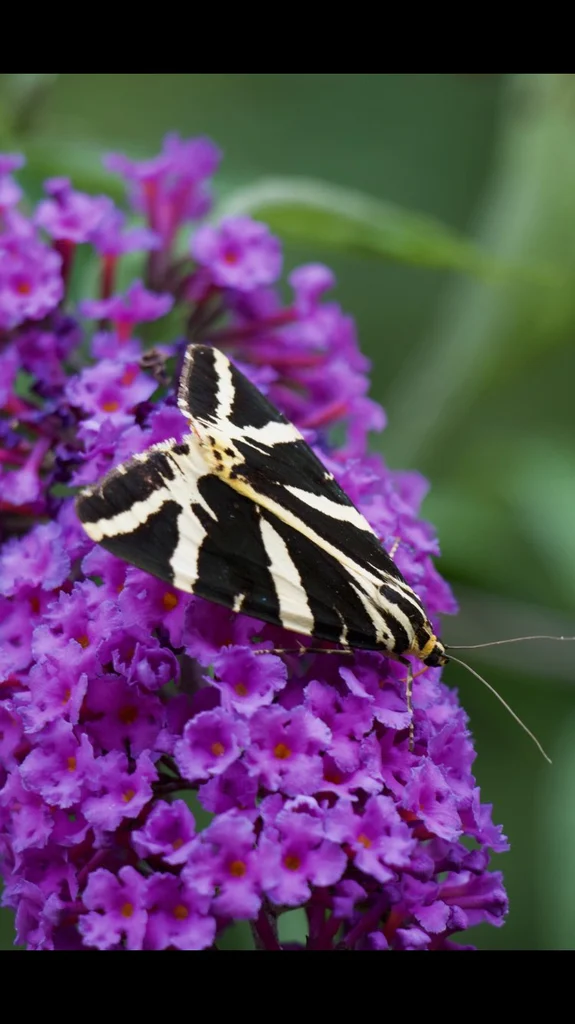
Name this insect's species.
Euplagia quadripunctaria
